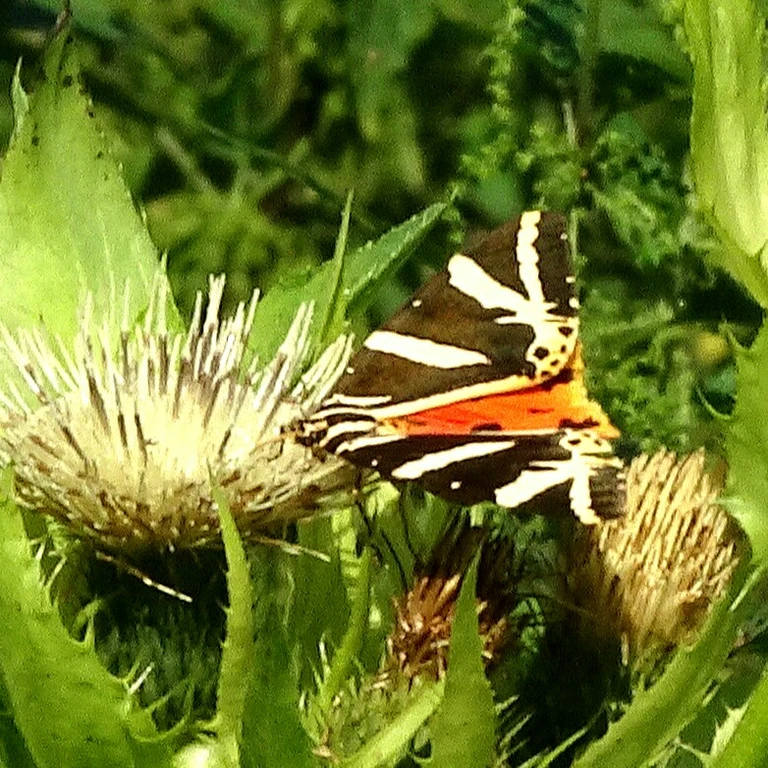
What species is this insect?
Euplagia quadripunctaria
